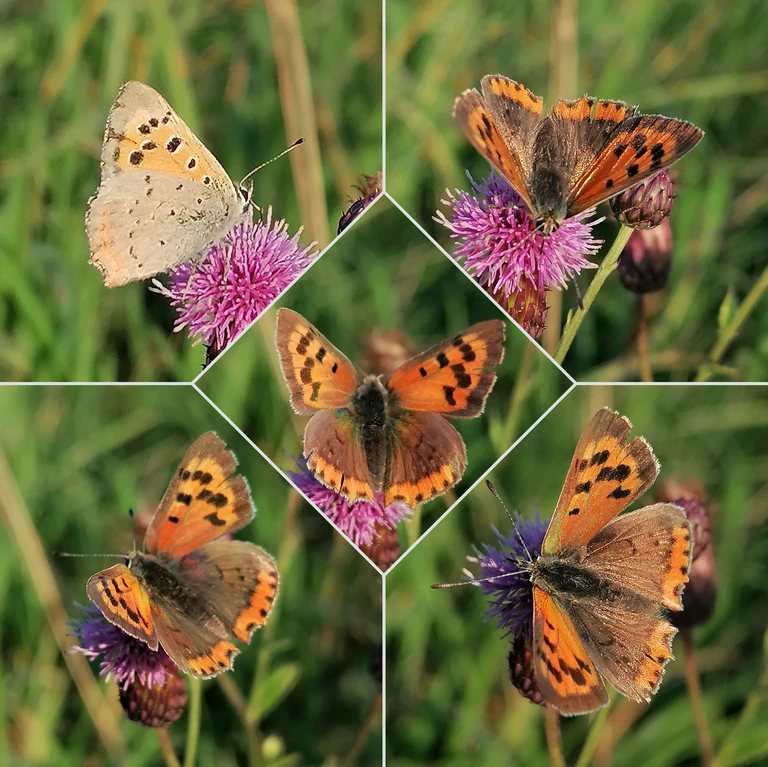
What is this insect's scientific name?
Lycaena phlaeas
